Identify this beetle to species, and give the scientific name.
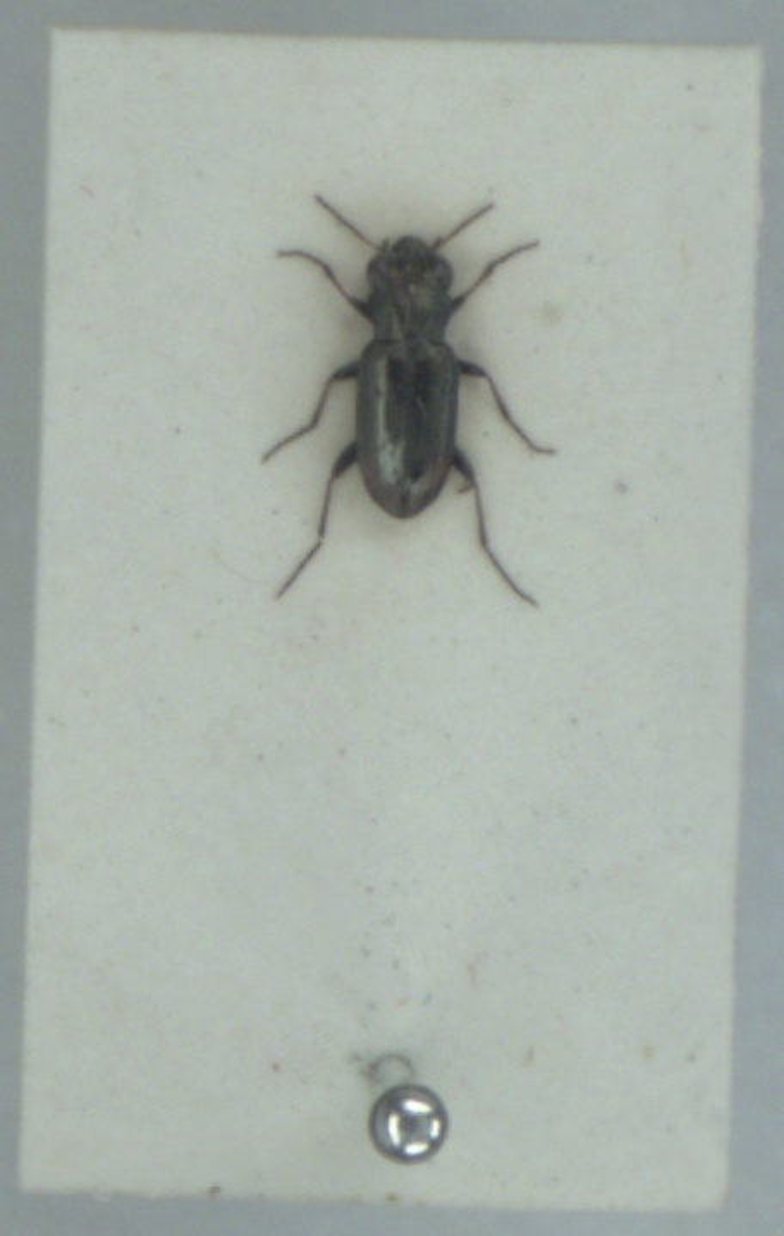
Notiophilus substriatus
